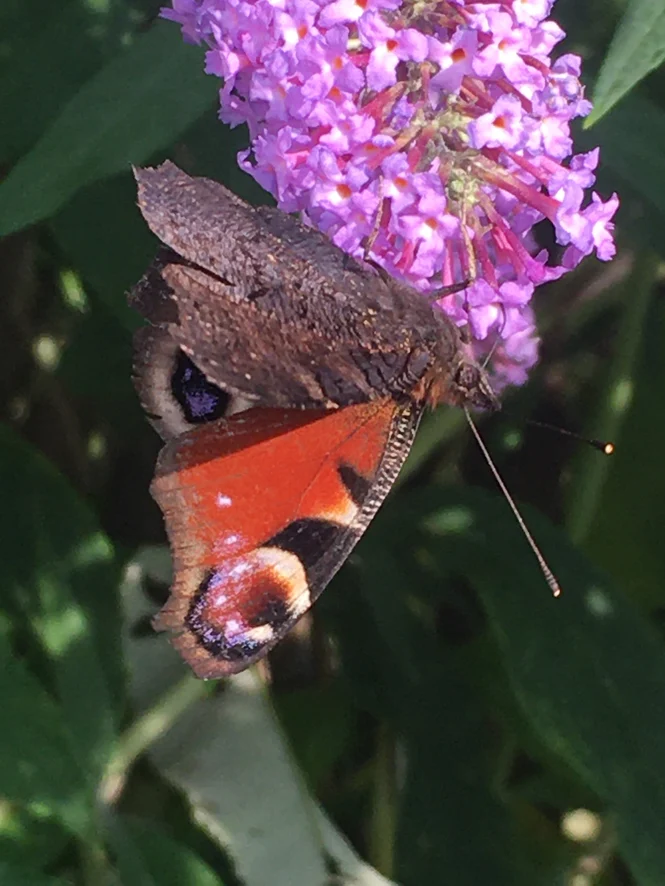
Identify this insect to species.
Aglais io
